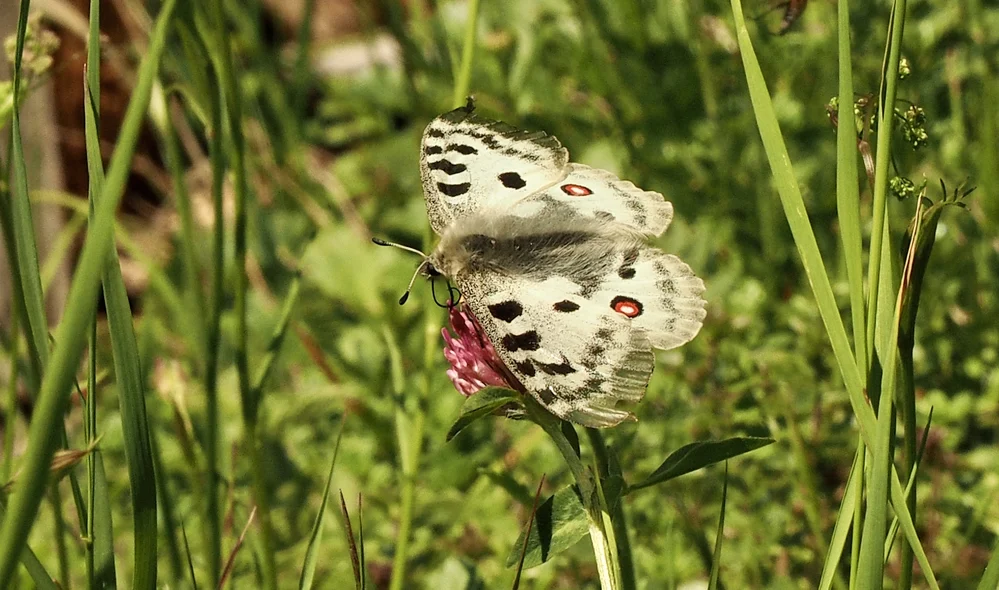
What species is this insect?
Parnassius apollo
